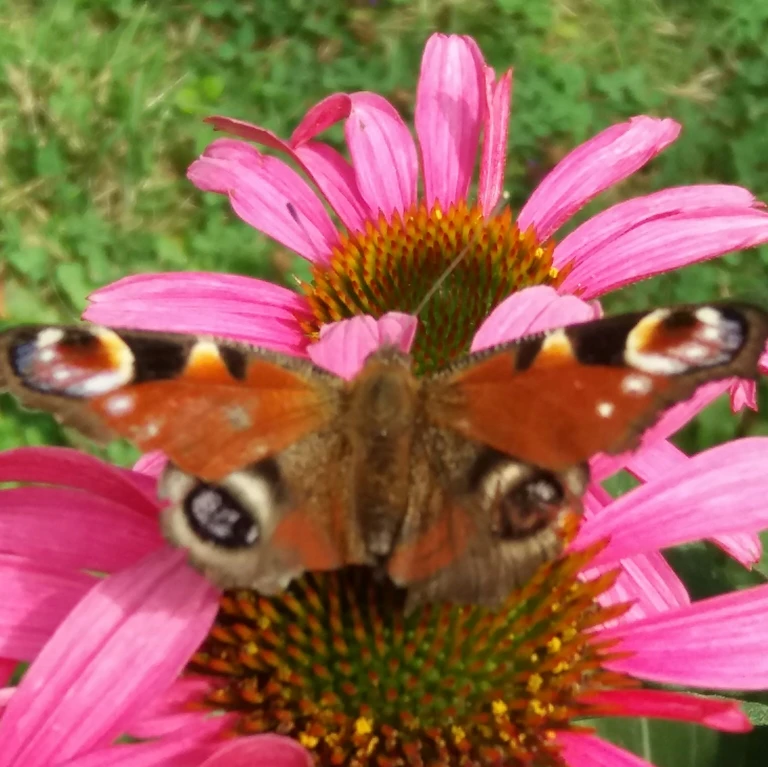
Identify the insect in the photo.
Aglais io
